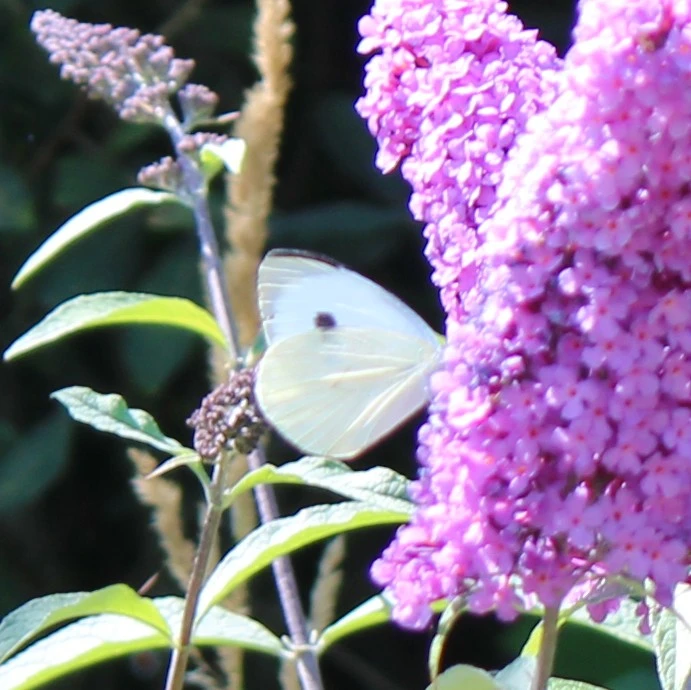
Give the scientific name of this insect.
Pieris brassicae
